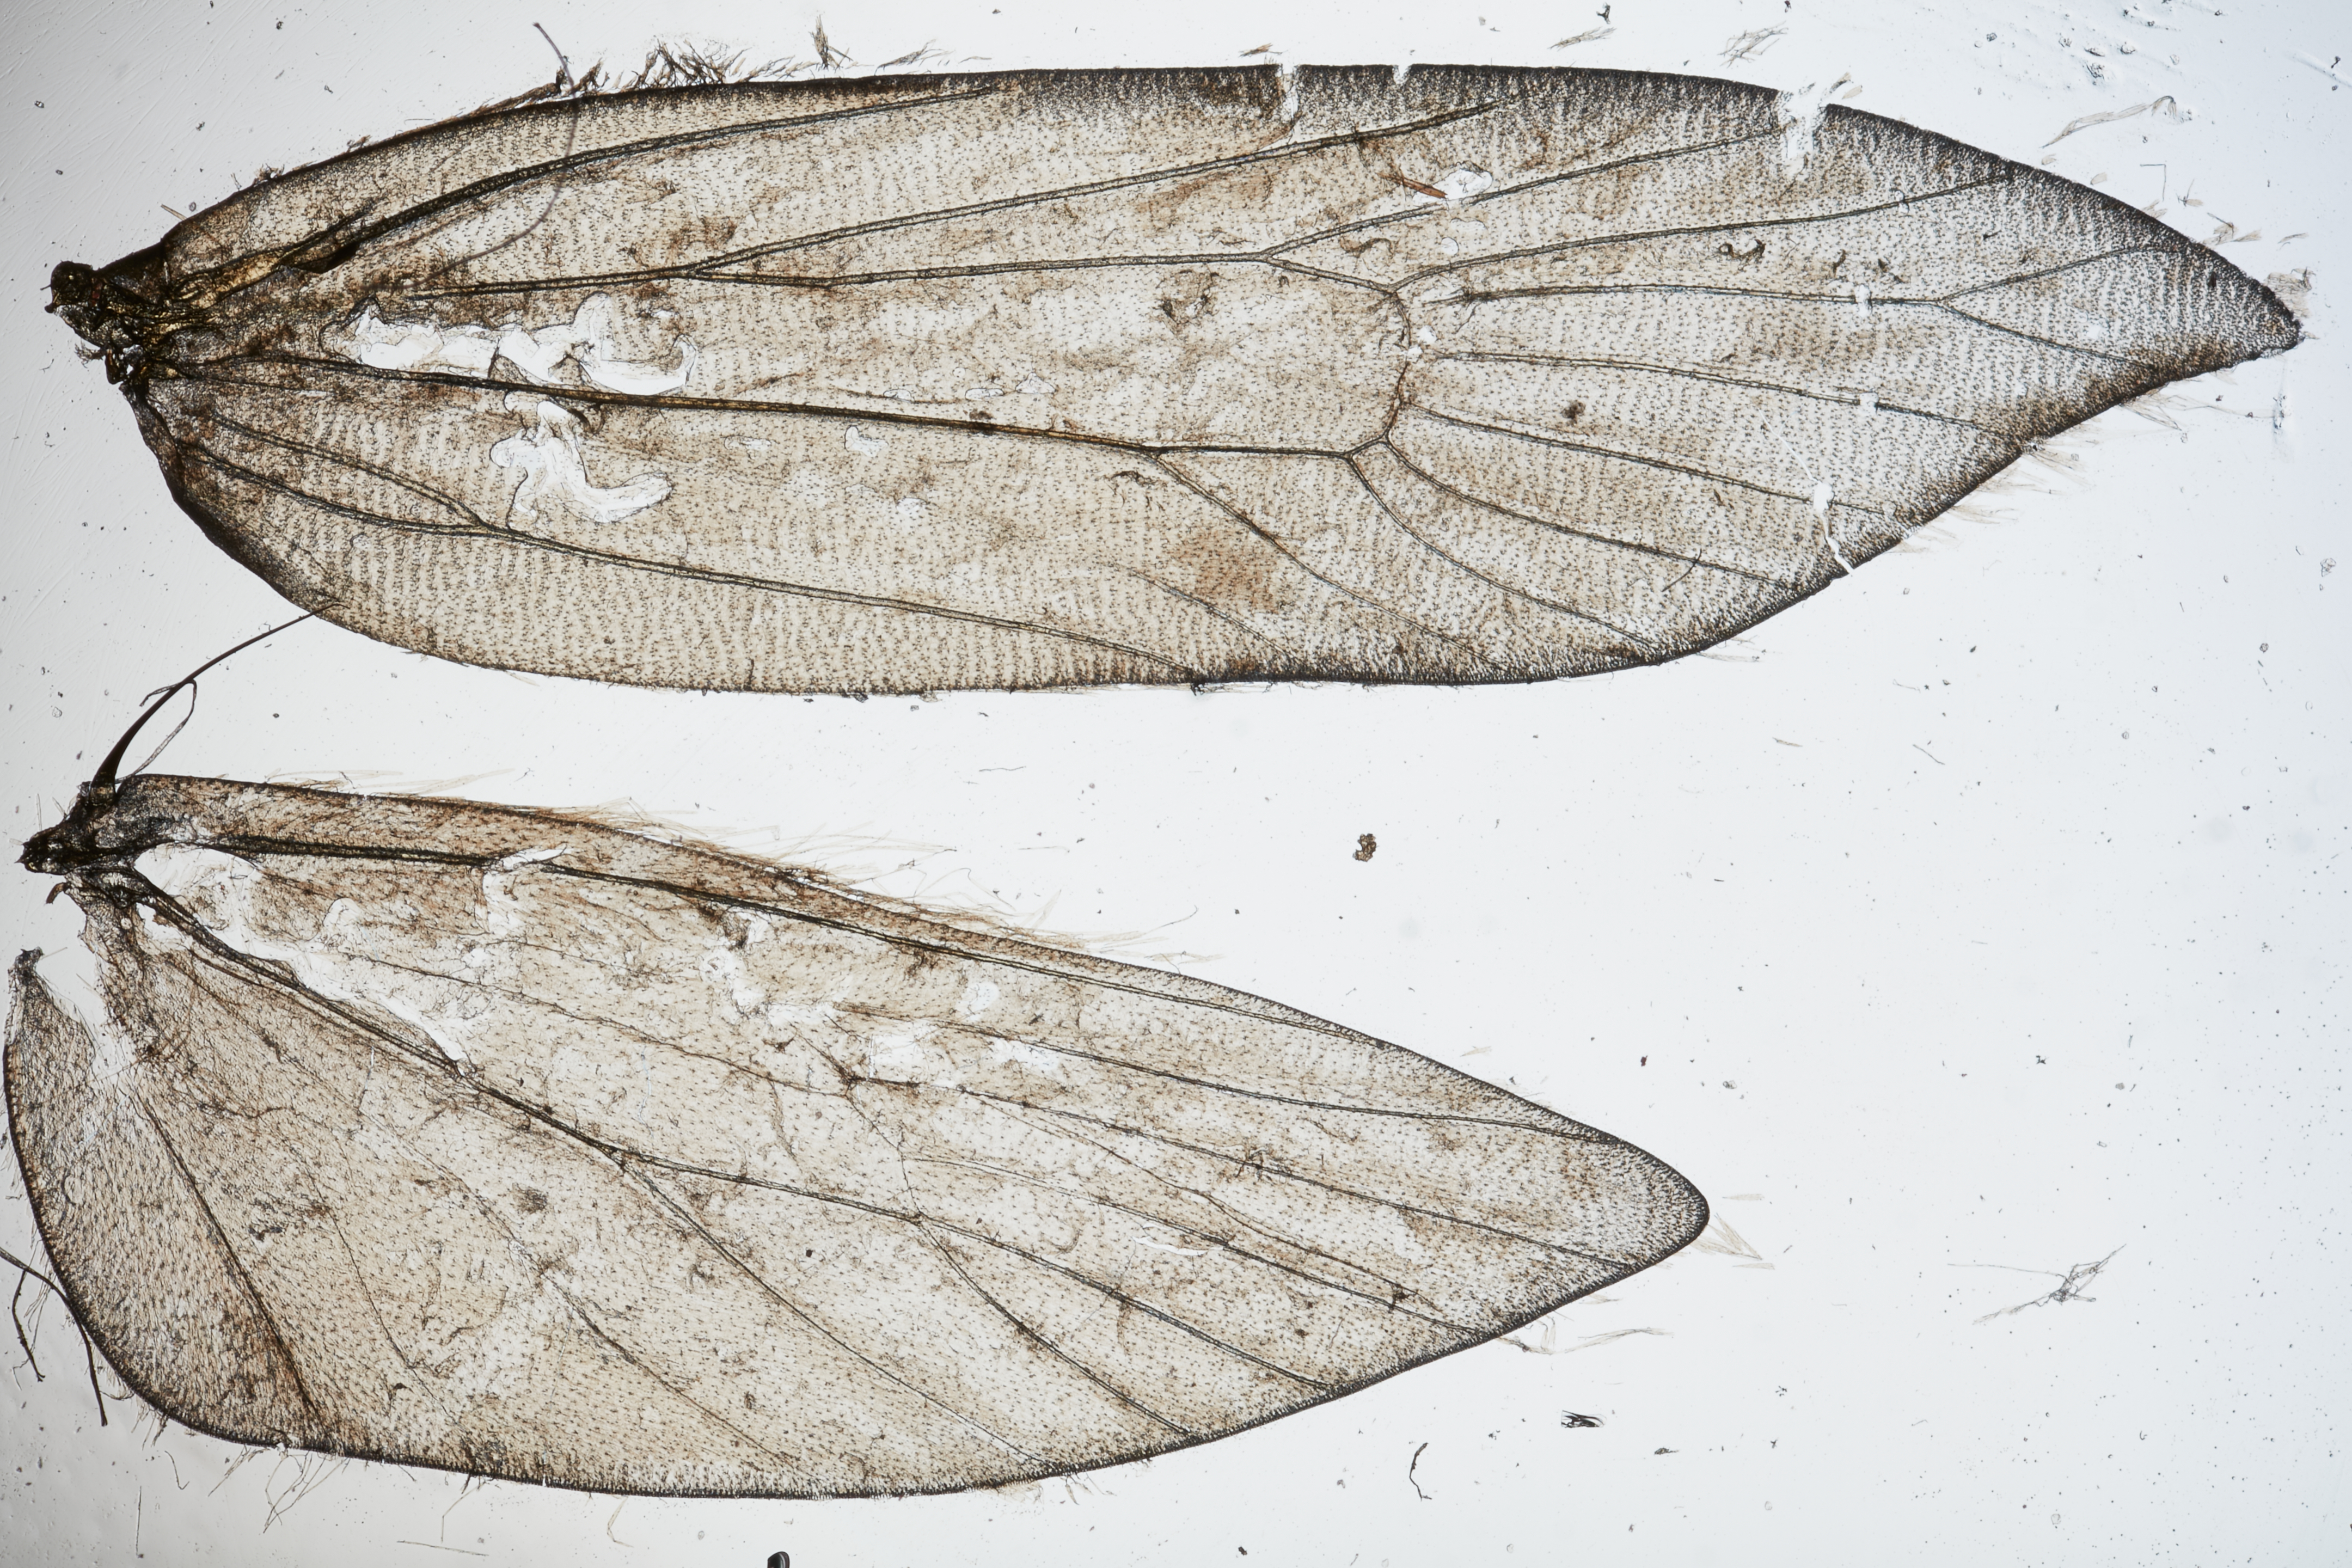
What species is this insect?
Alynda sarissa
